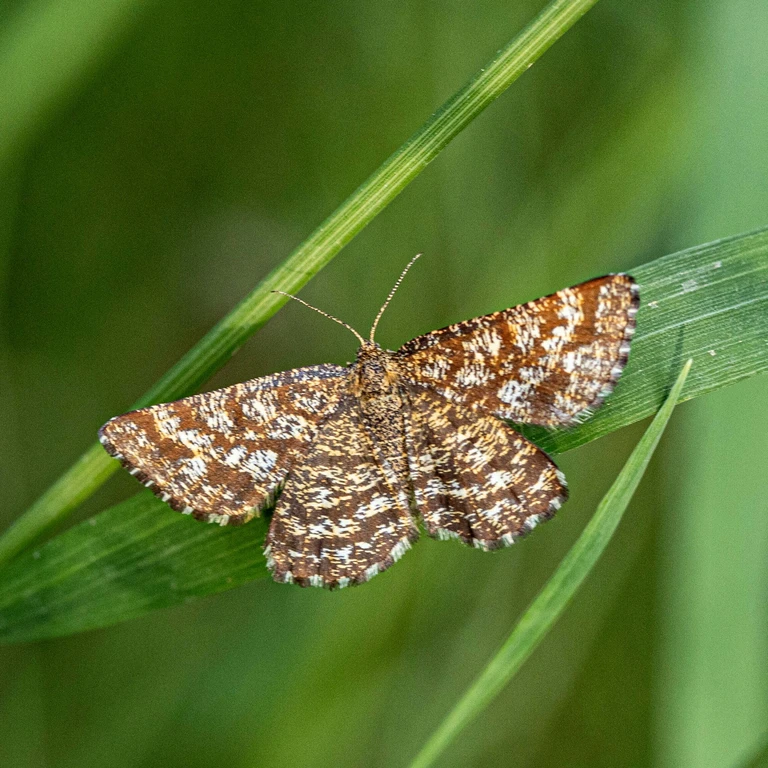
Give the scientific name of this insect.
Ematurga atomaria
